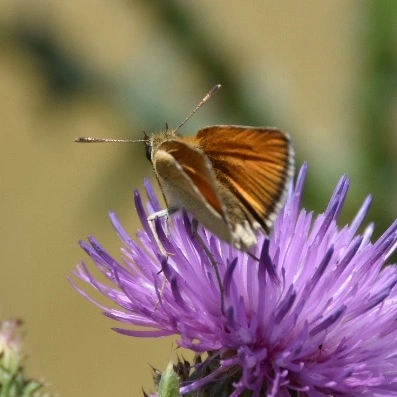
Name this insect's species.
Thymelicus sylvestris
